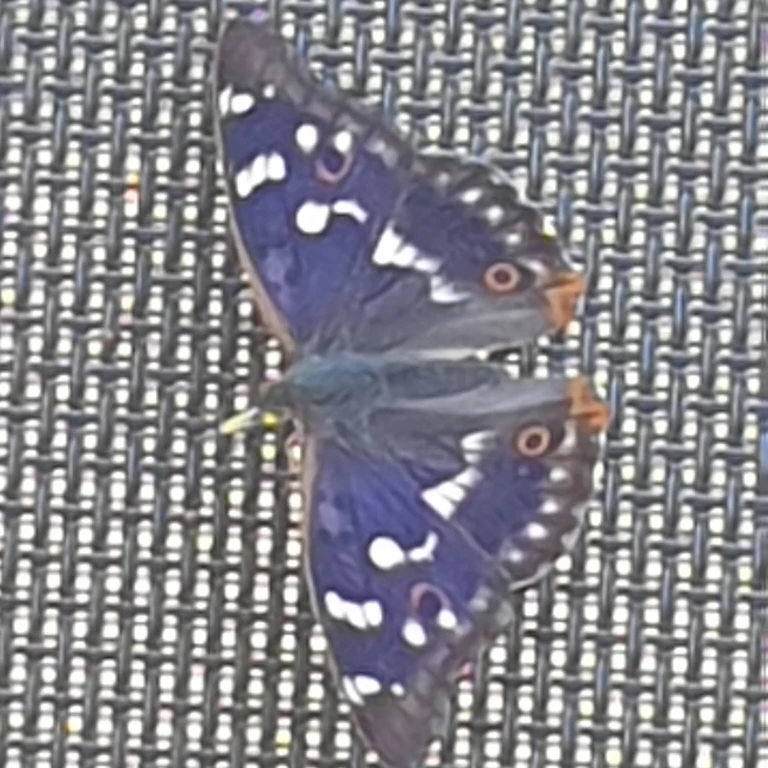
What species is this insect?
Apatura ilia
